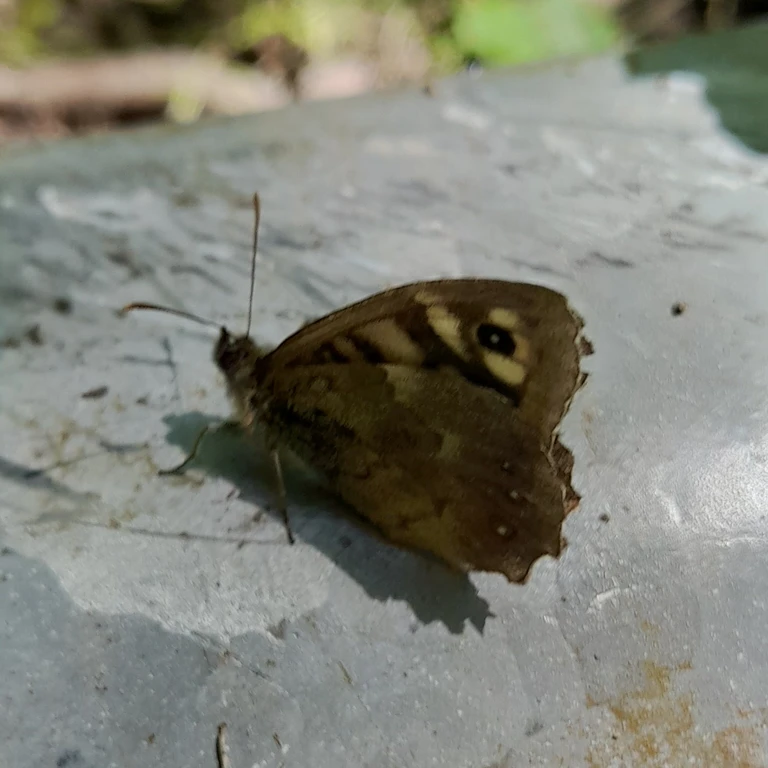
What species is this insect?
Pararge aegeria
